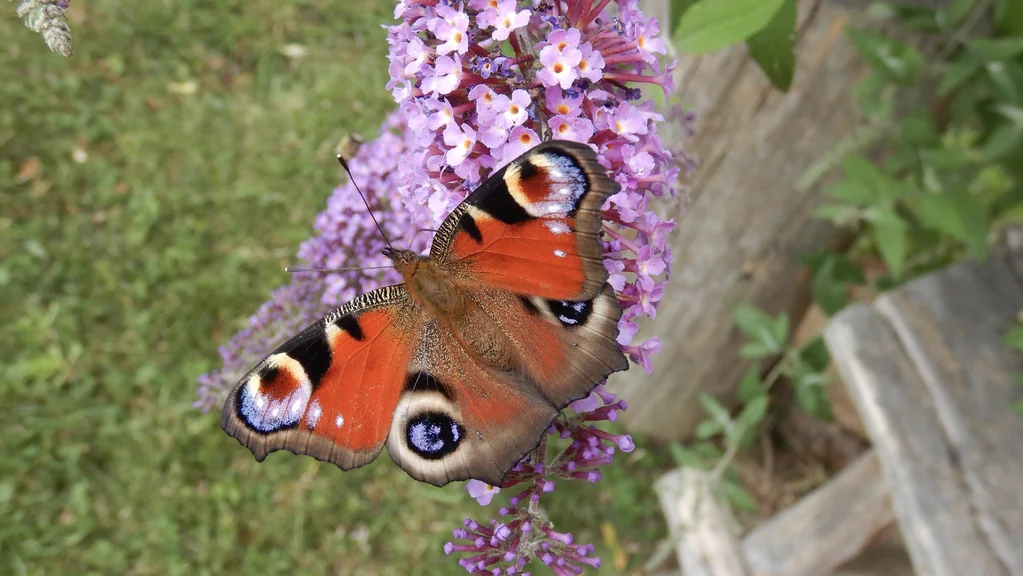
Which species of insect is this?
Aglais io
